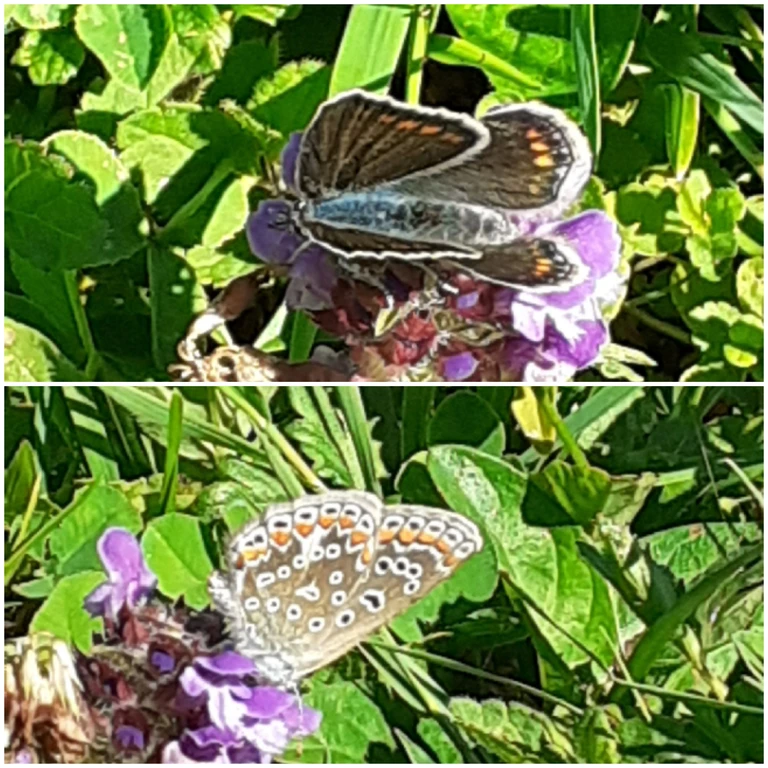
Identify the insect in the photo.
Polyommatus icarus
